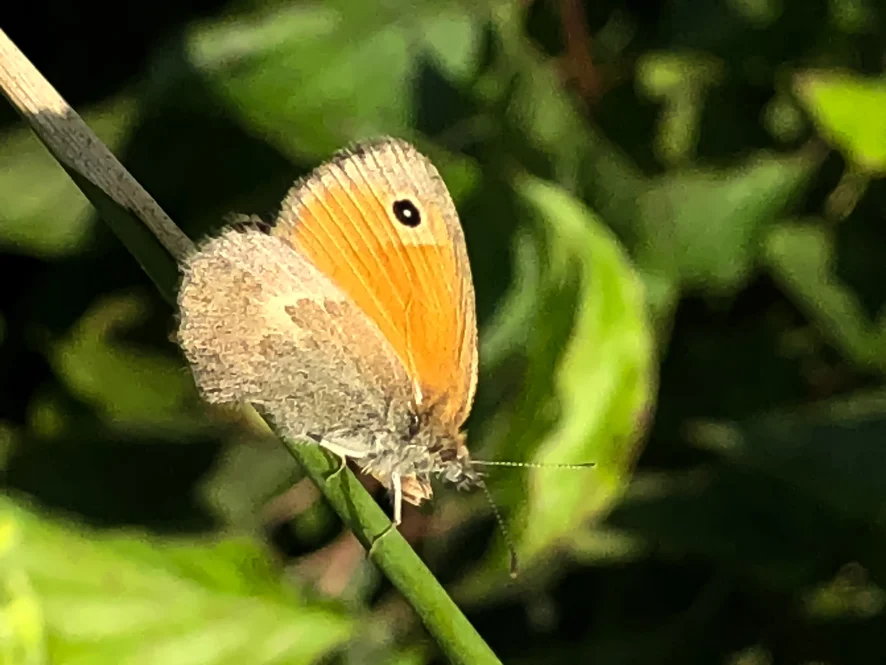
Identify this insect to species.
Coenonympha pamphilus
